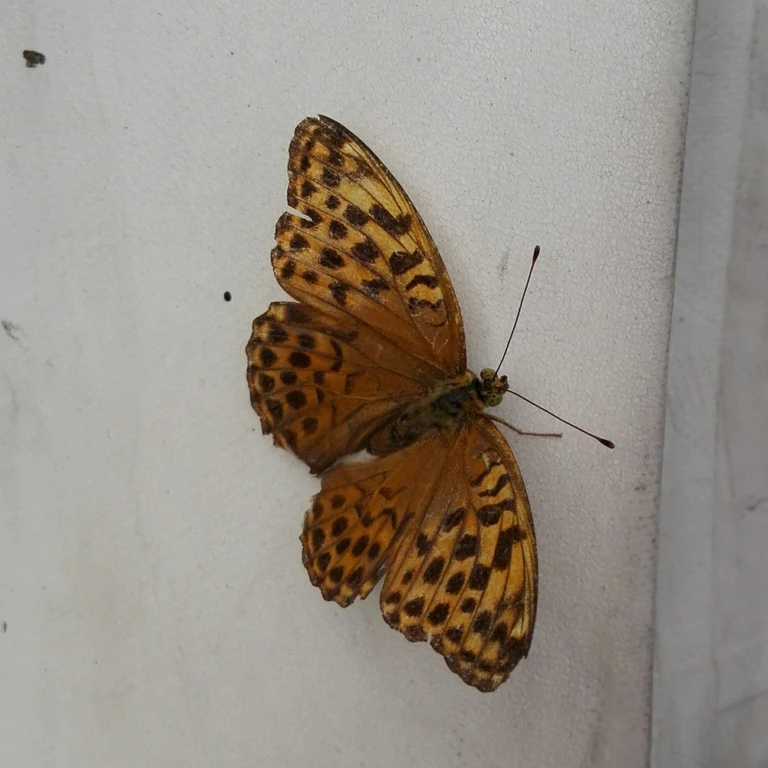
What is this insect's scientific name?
Argynnis paphia
